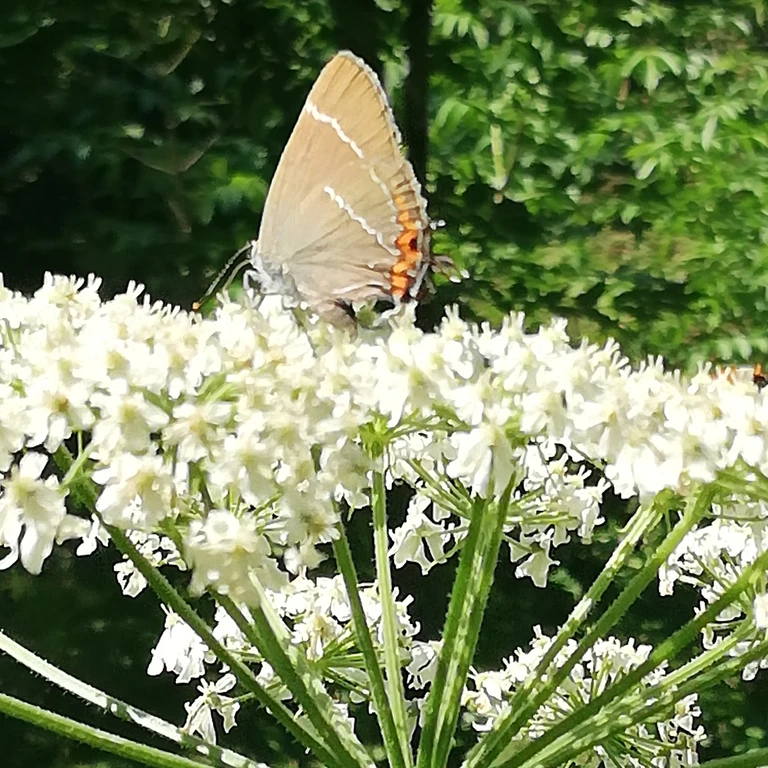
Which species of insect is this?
Satyrium w-album
